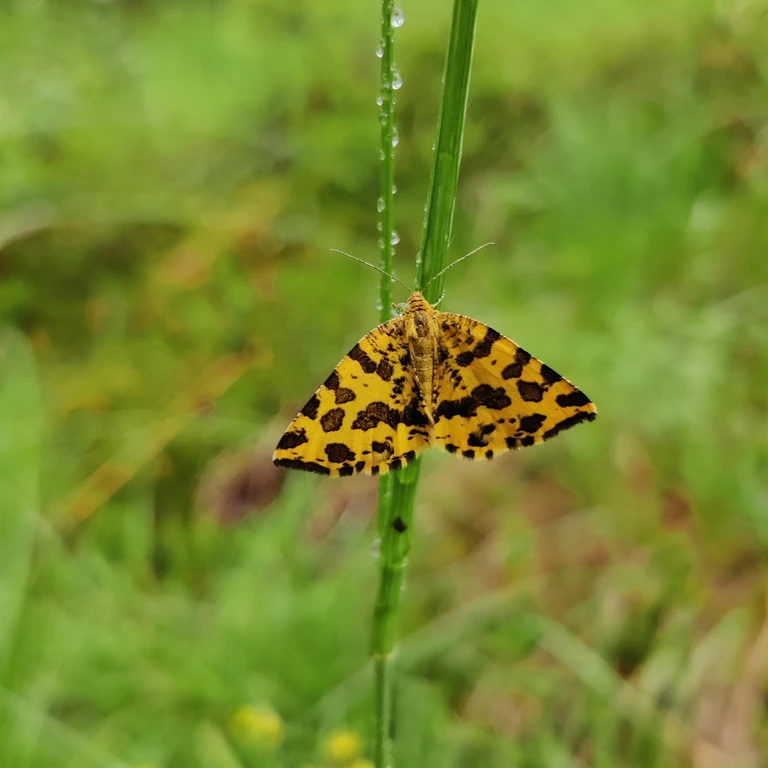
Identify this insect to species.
Pseudopanthera macularia
